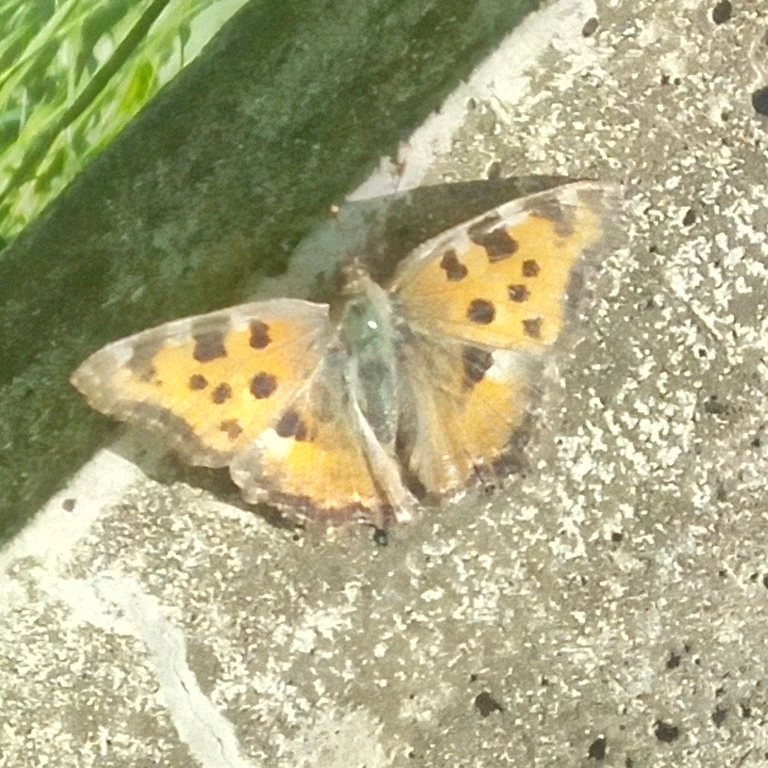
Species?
Nymphalis polychloros
